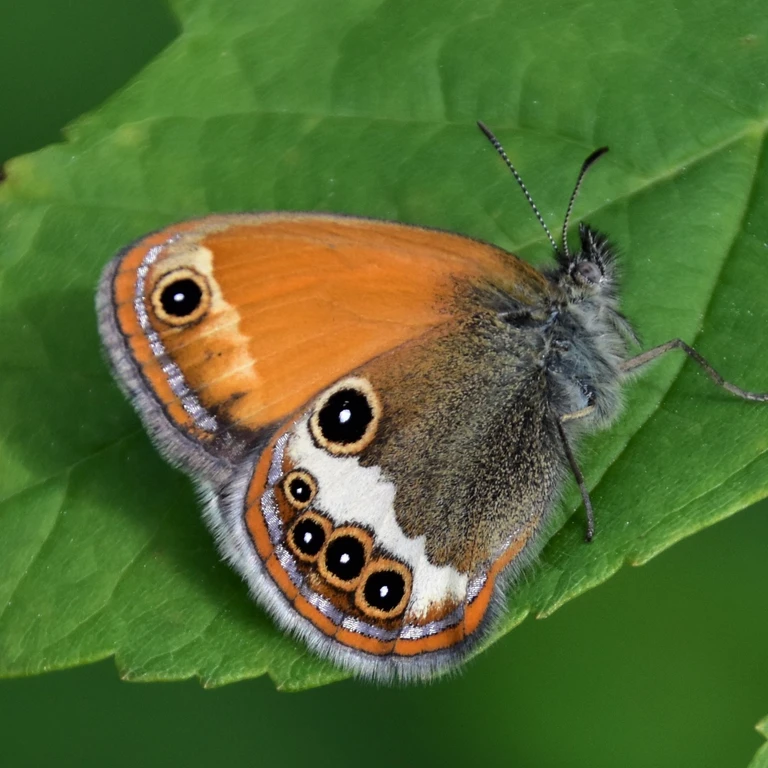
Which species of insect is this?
Coenonympha arcania
